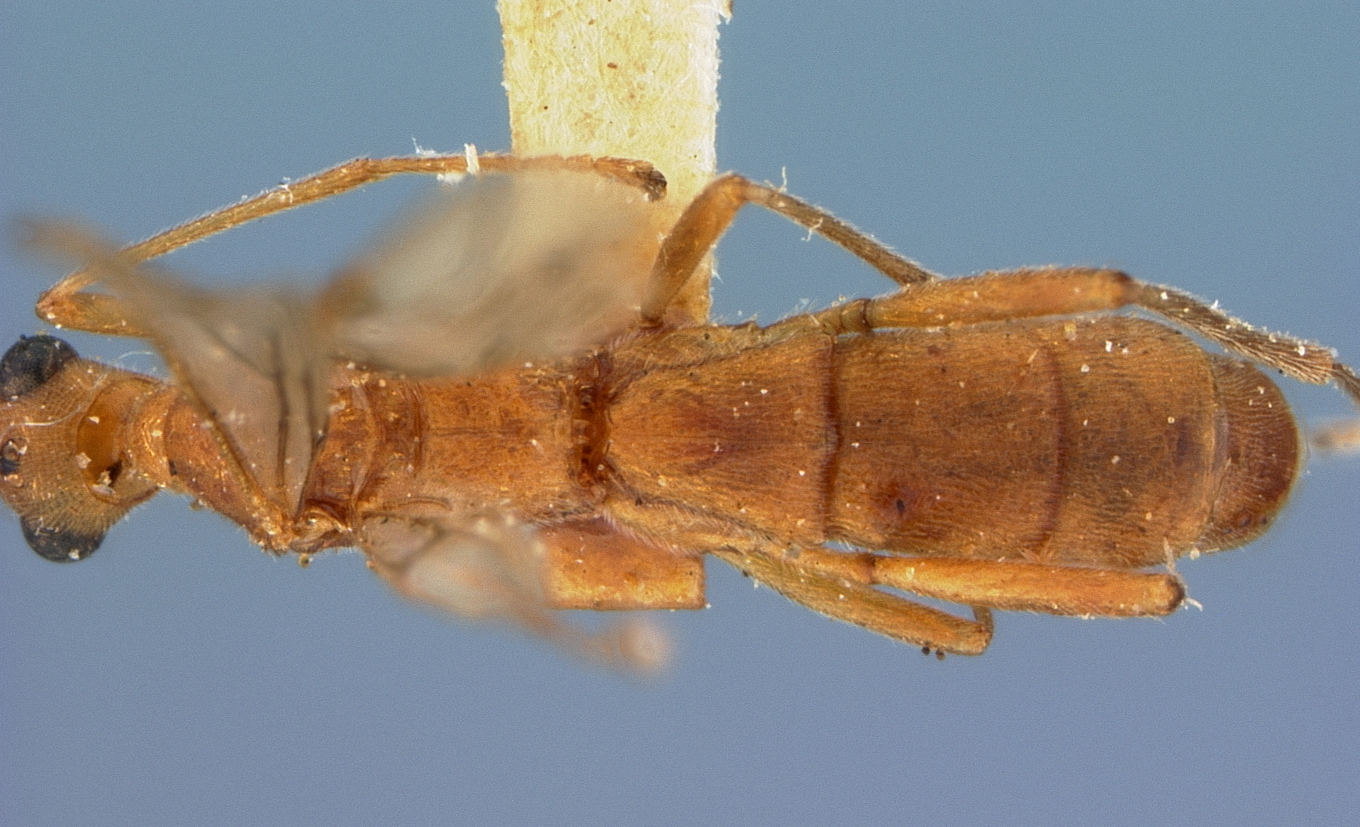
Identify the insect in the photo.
Rhogas exceptus
